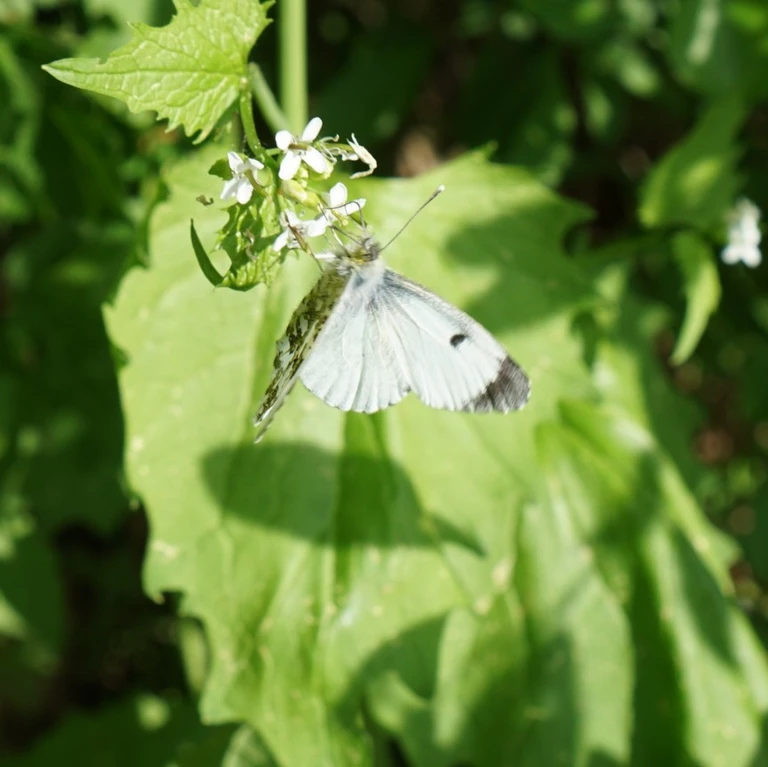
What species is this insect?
Anthocharis cardamines
